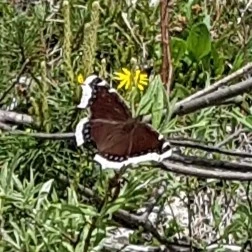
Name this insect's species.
Nymphalis antiopa
